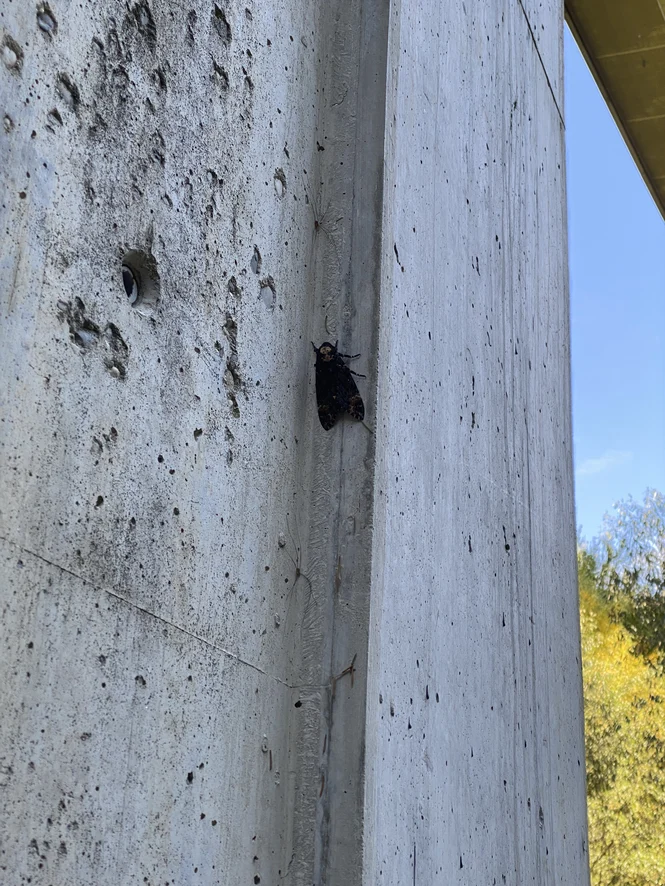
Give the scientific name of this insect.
Acherontia atropos
